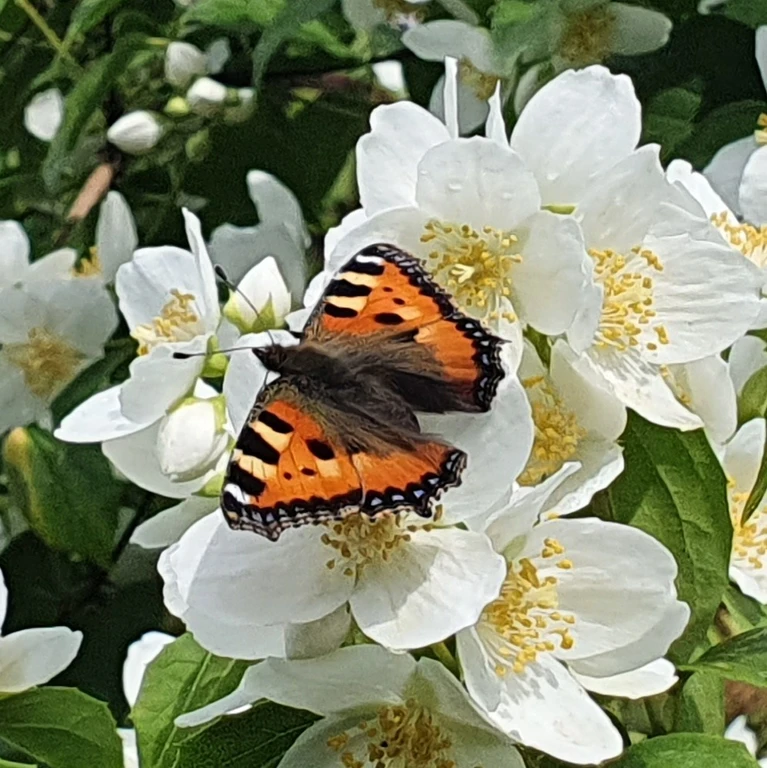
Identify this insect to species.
Aglais urticae
